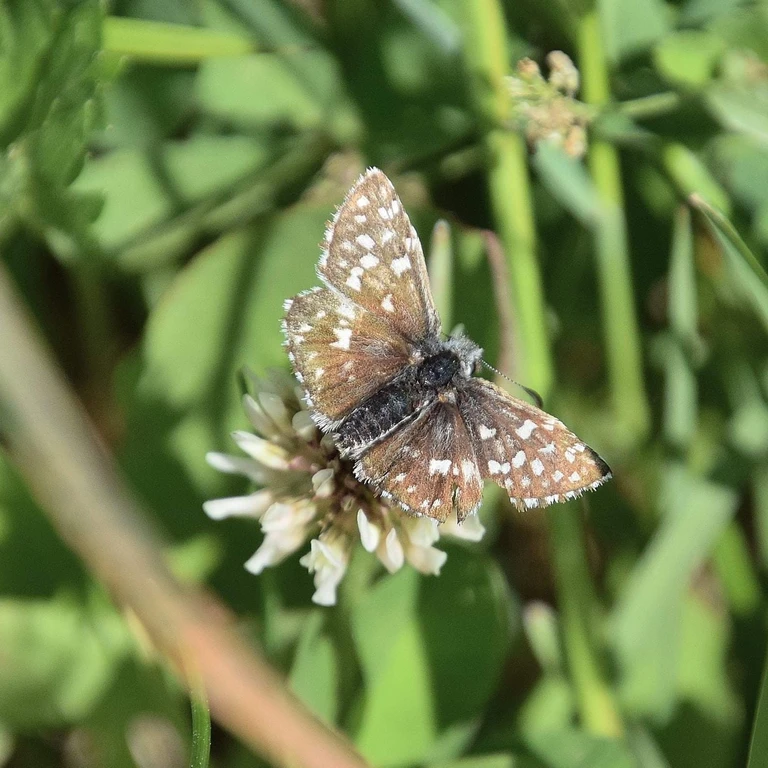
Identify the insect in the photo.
Pyrgus malvae
